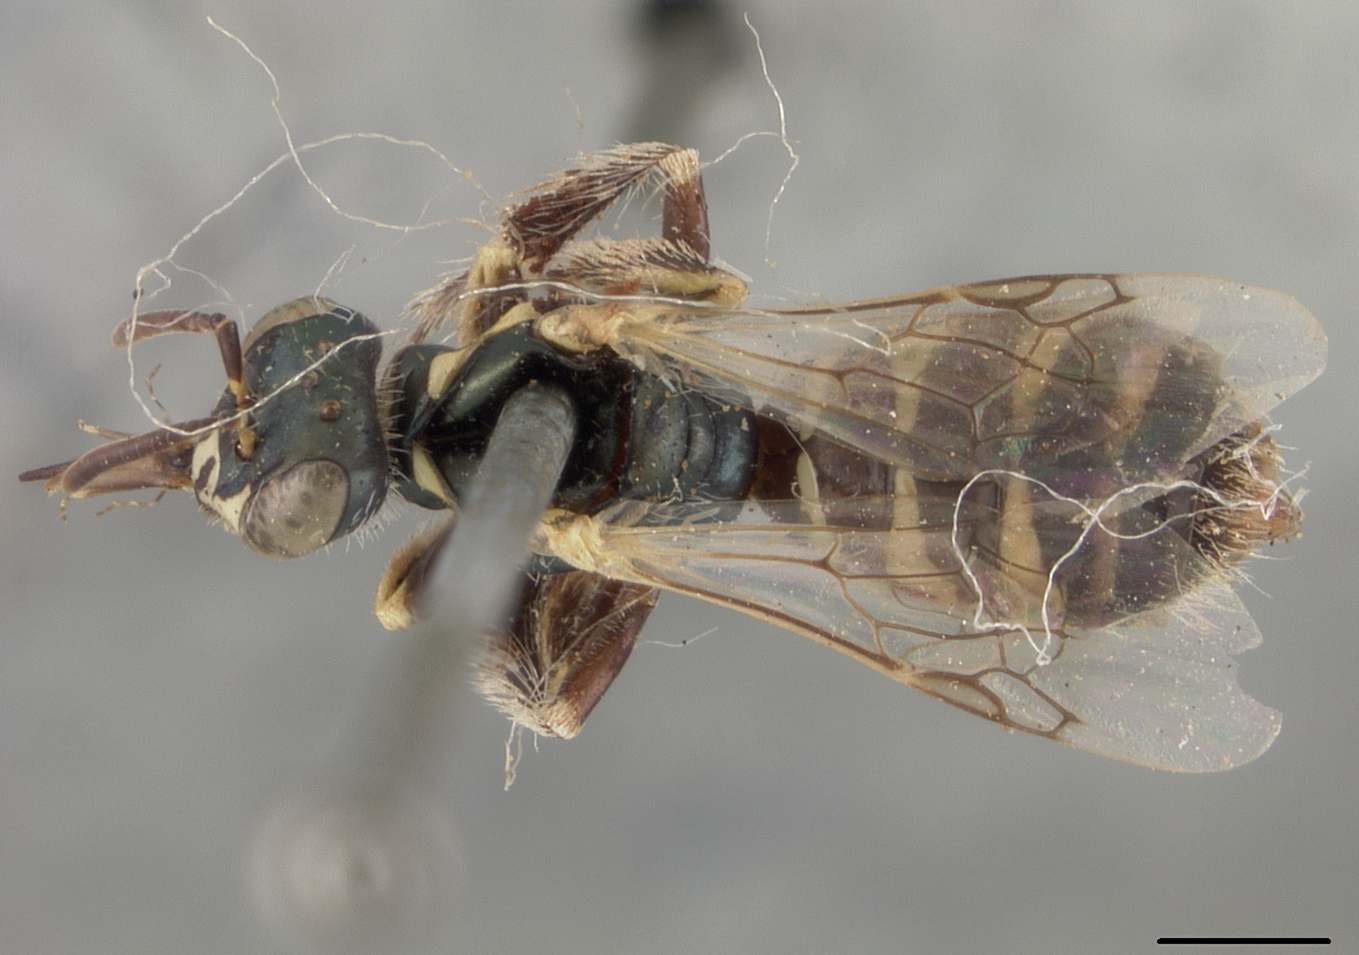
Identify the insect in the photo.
Perdita senecionis
